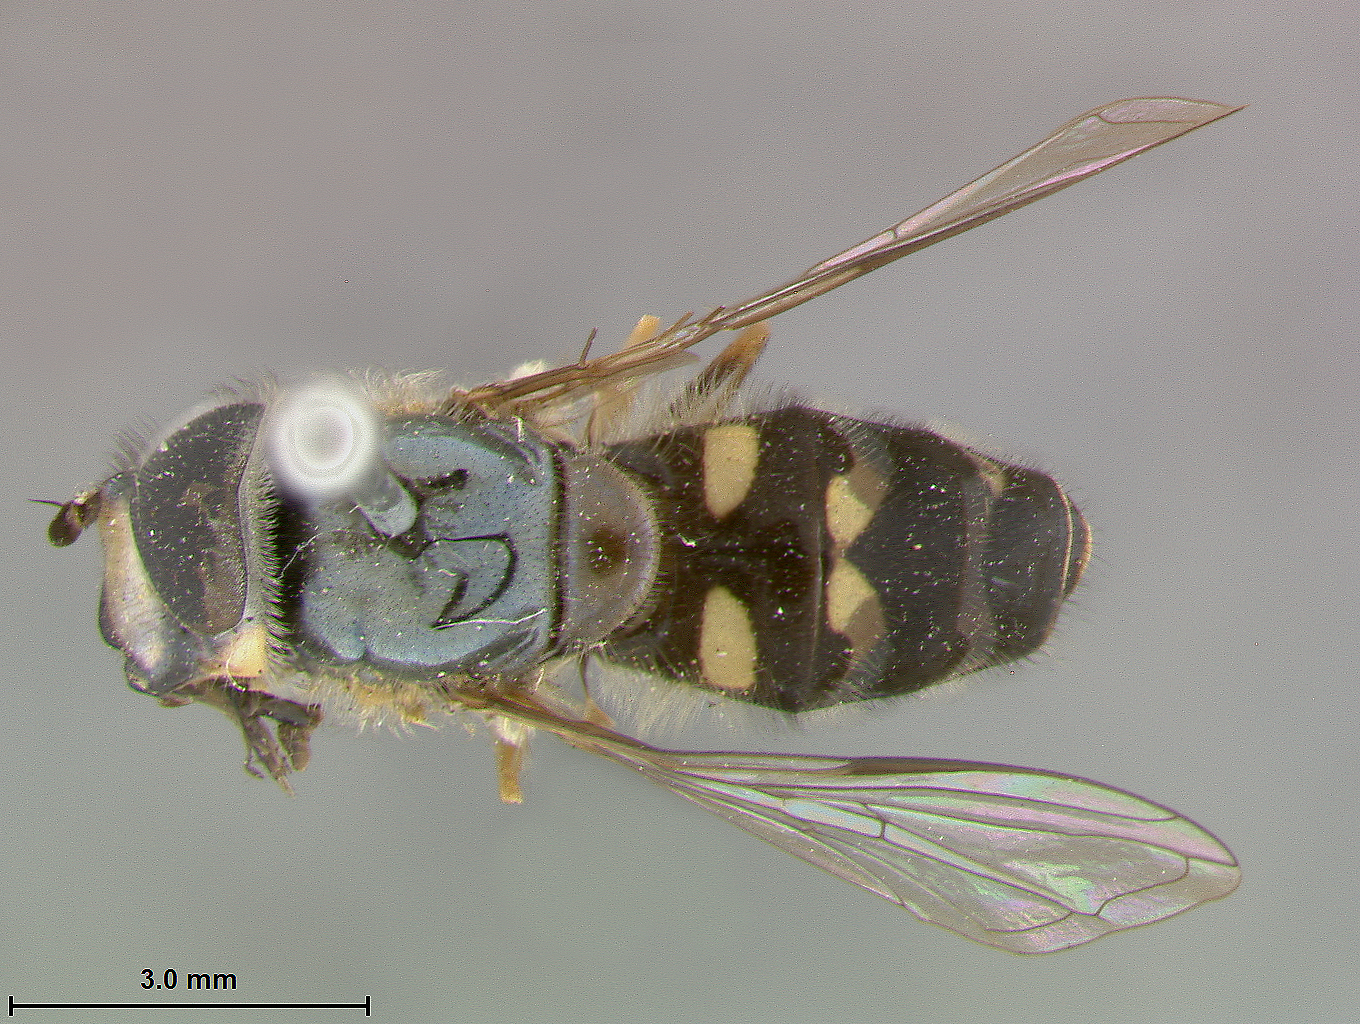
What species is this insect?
Syrphus creper
